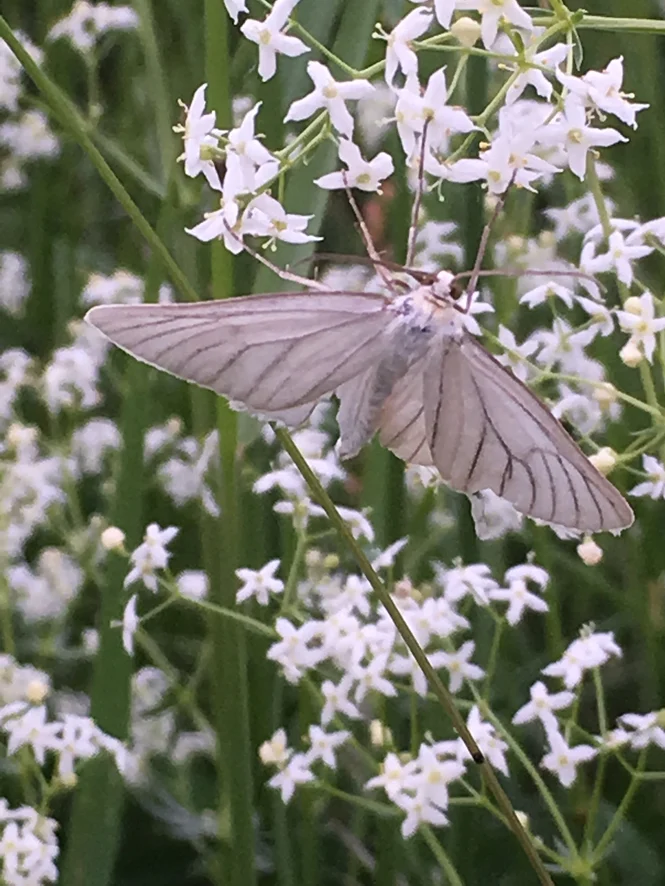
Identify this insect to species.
Siona lineata
